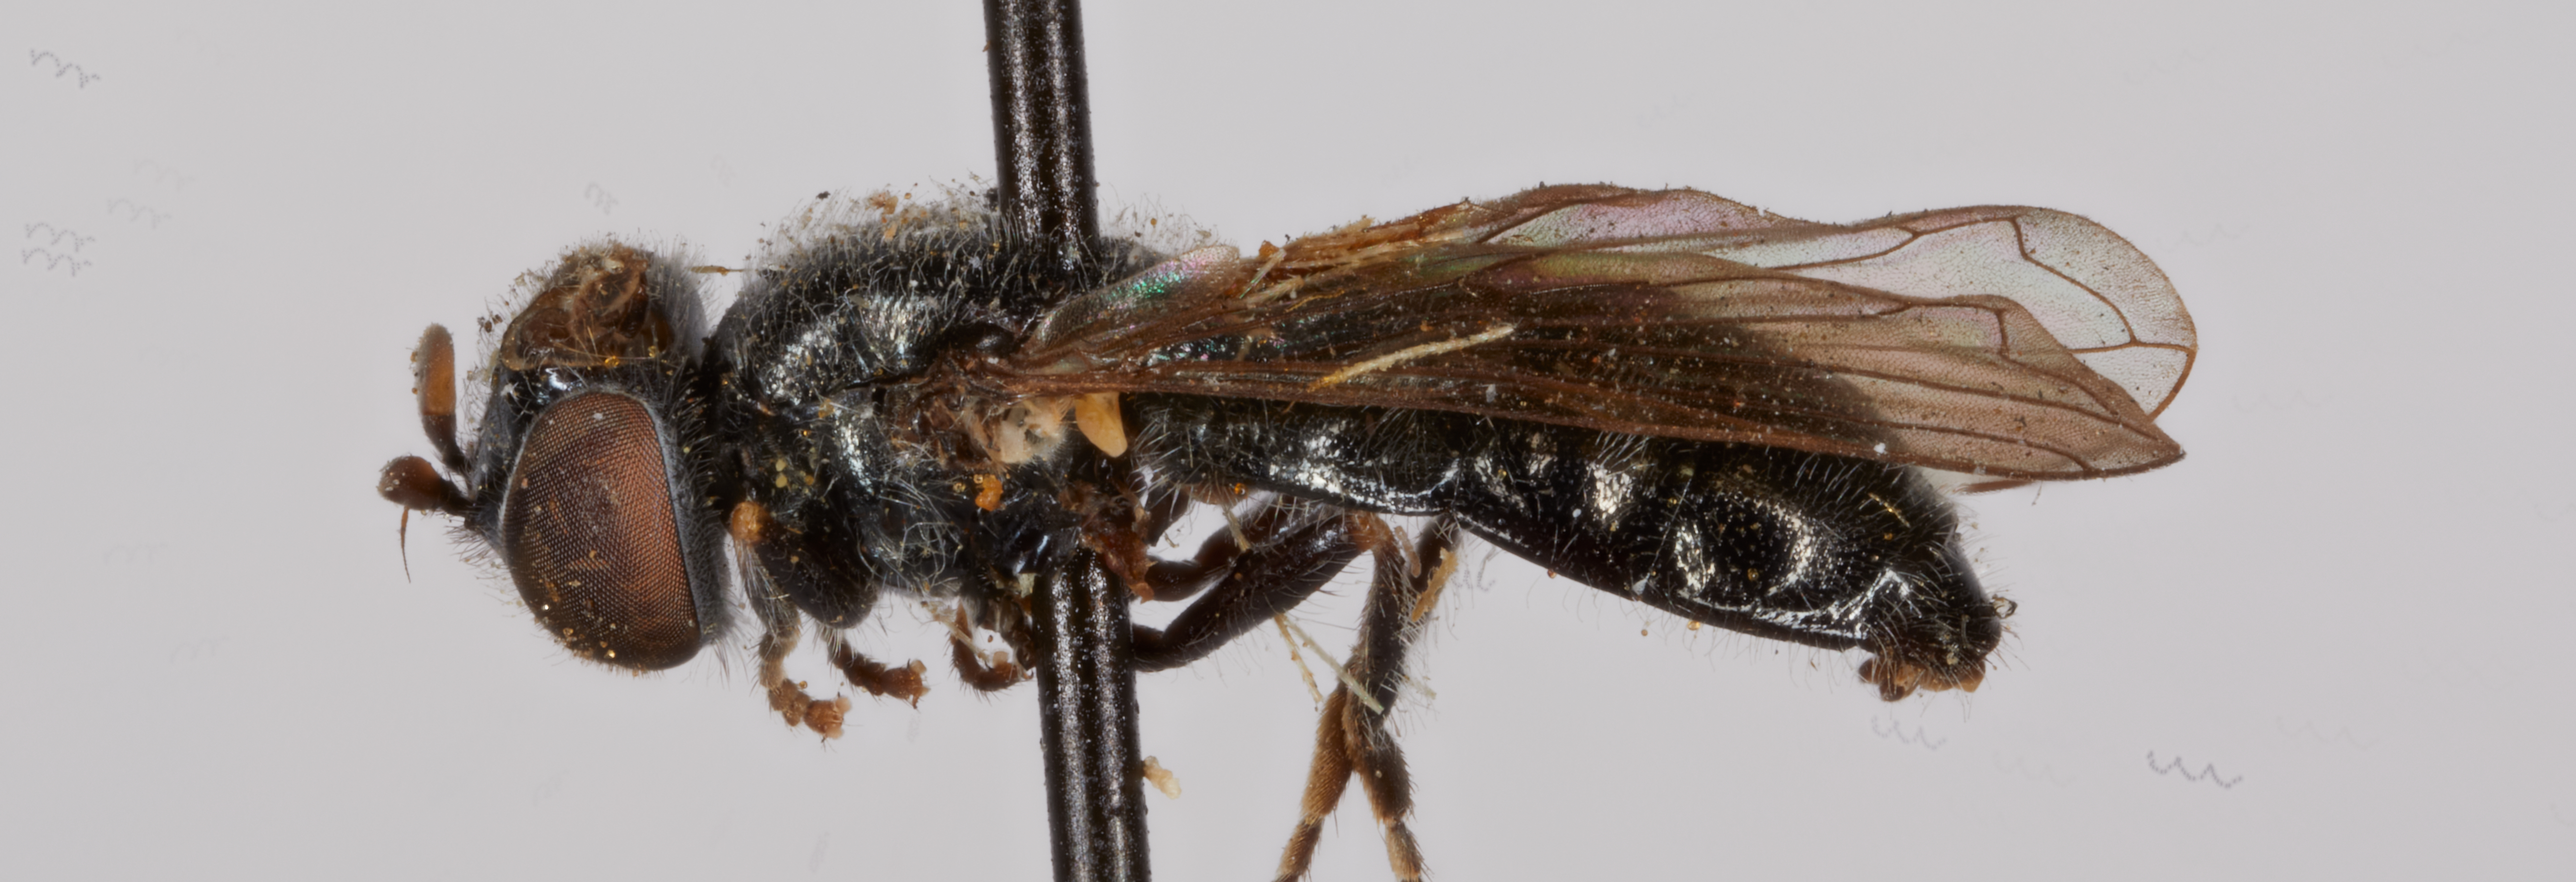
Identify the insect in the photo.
Pipizella similis
